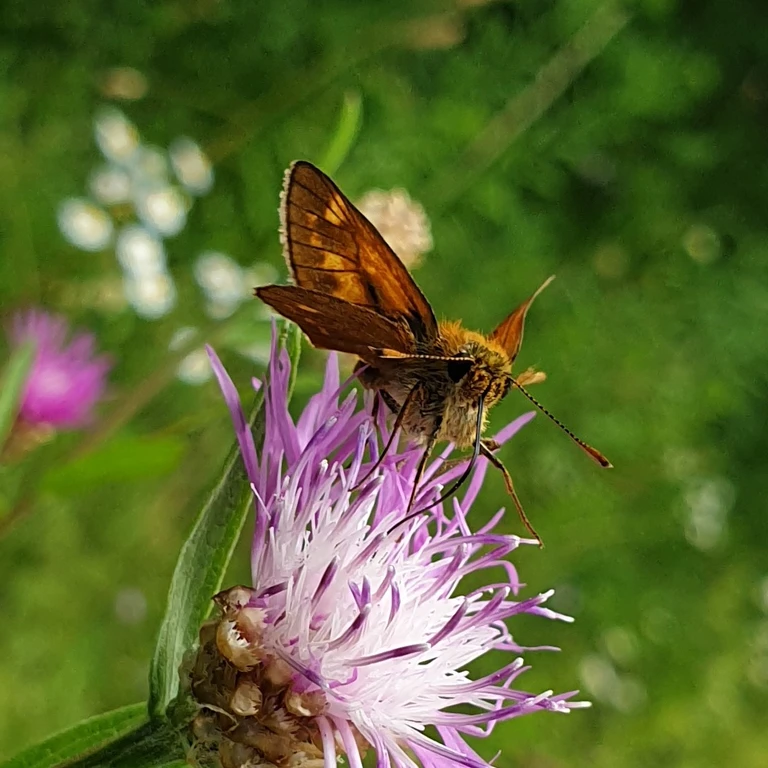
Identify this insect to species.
Ochlodes sylvanus (also Ochlodes venata)
